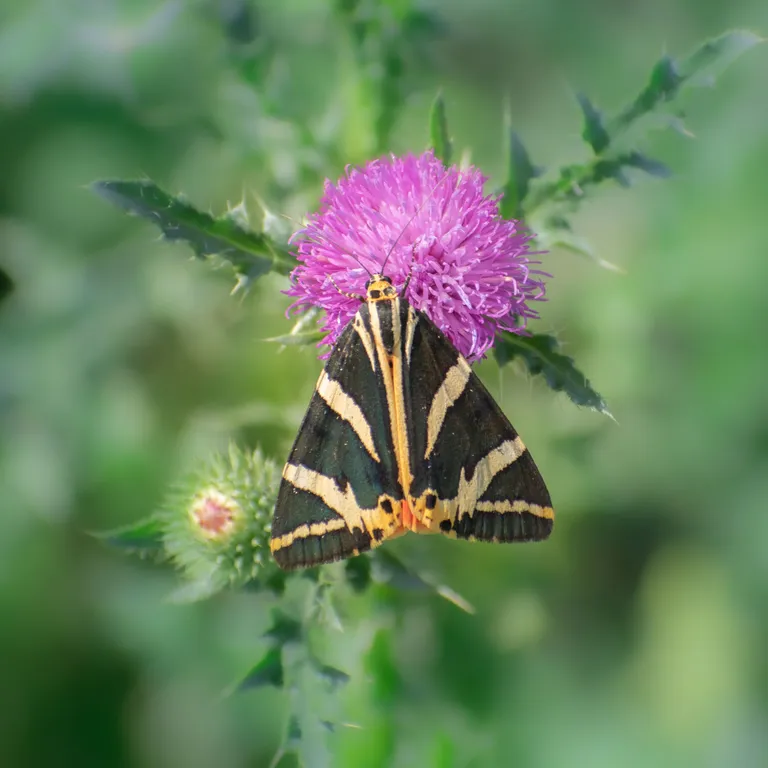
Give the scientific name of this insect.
Euplagia quadripunctaria
